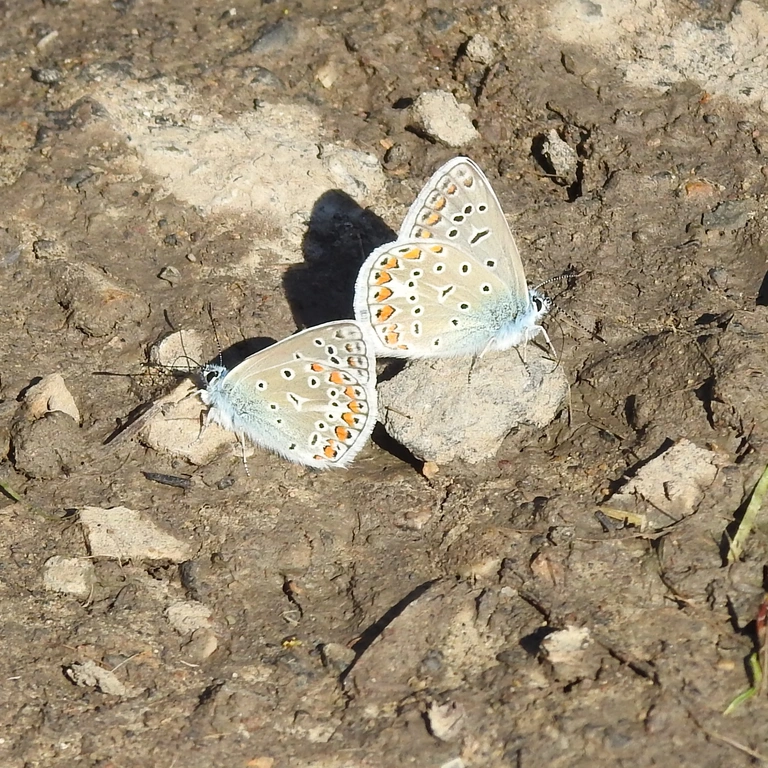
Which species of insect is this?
Polyommatus icarus
